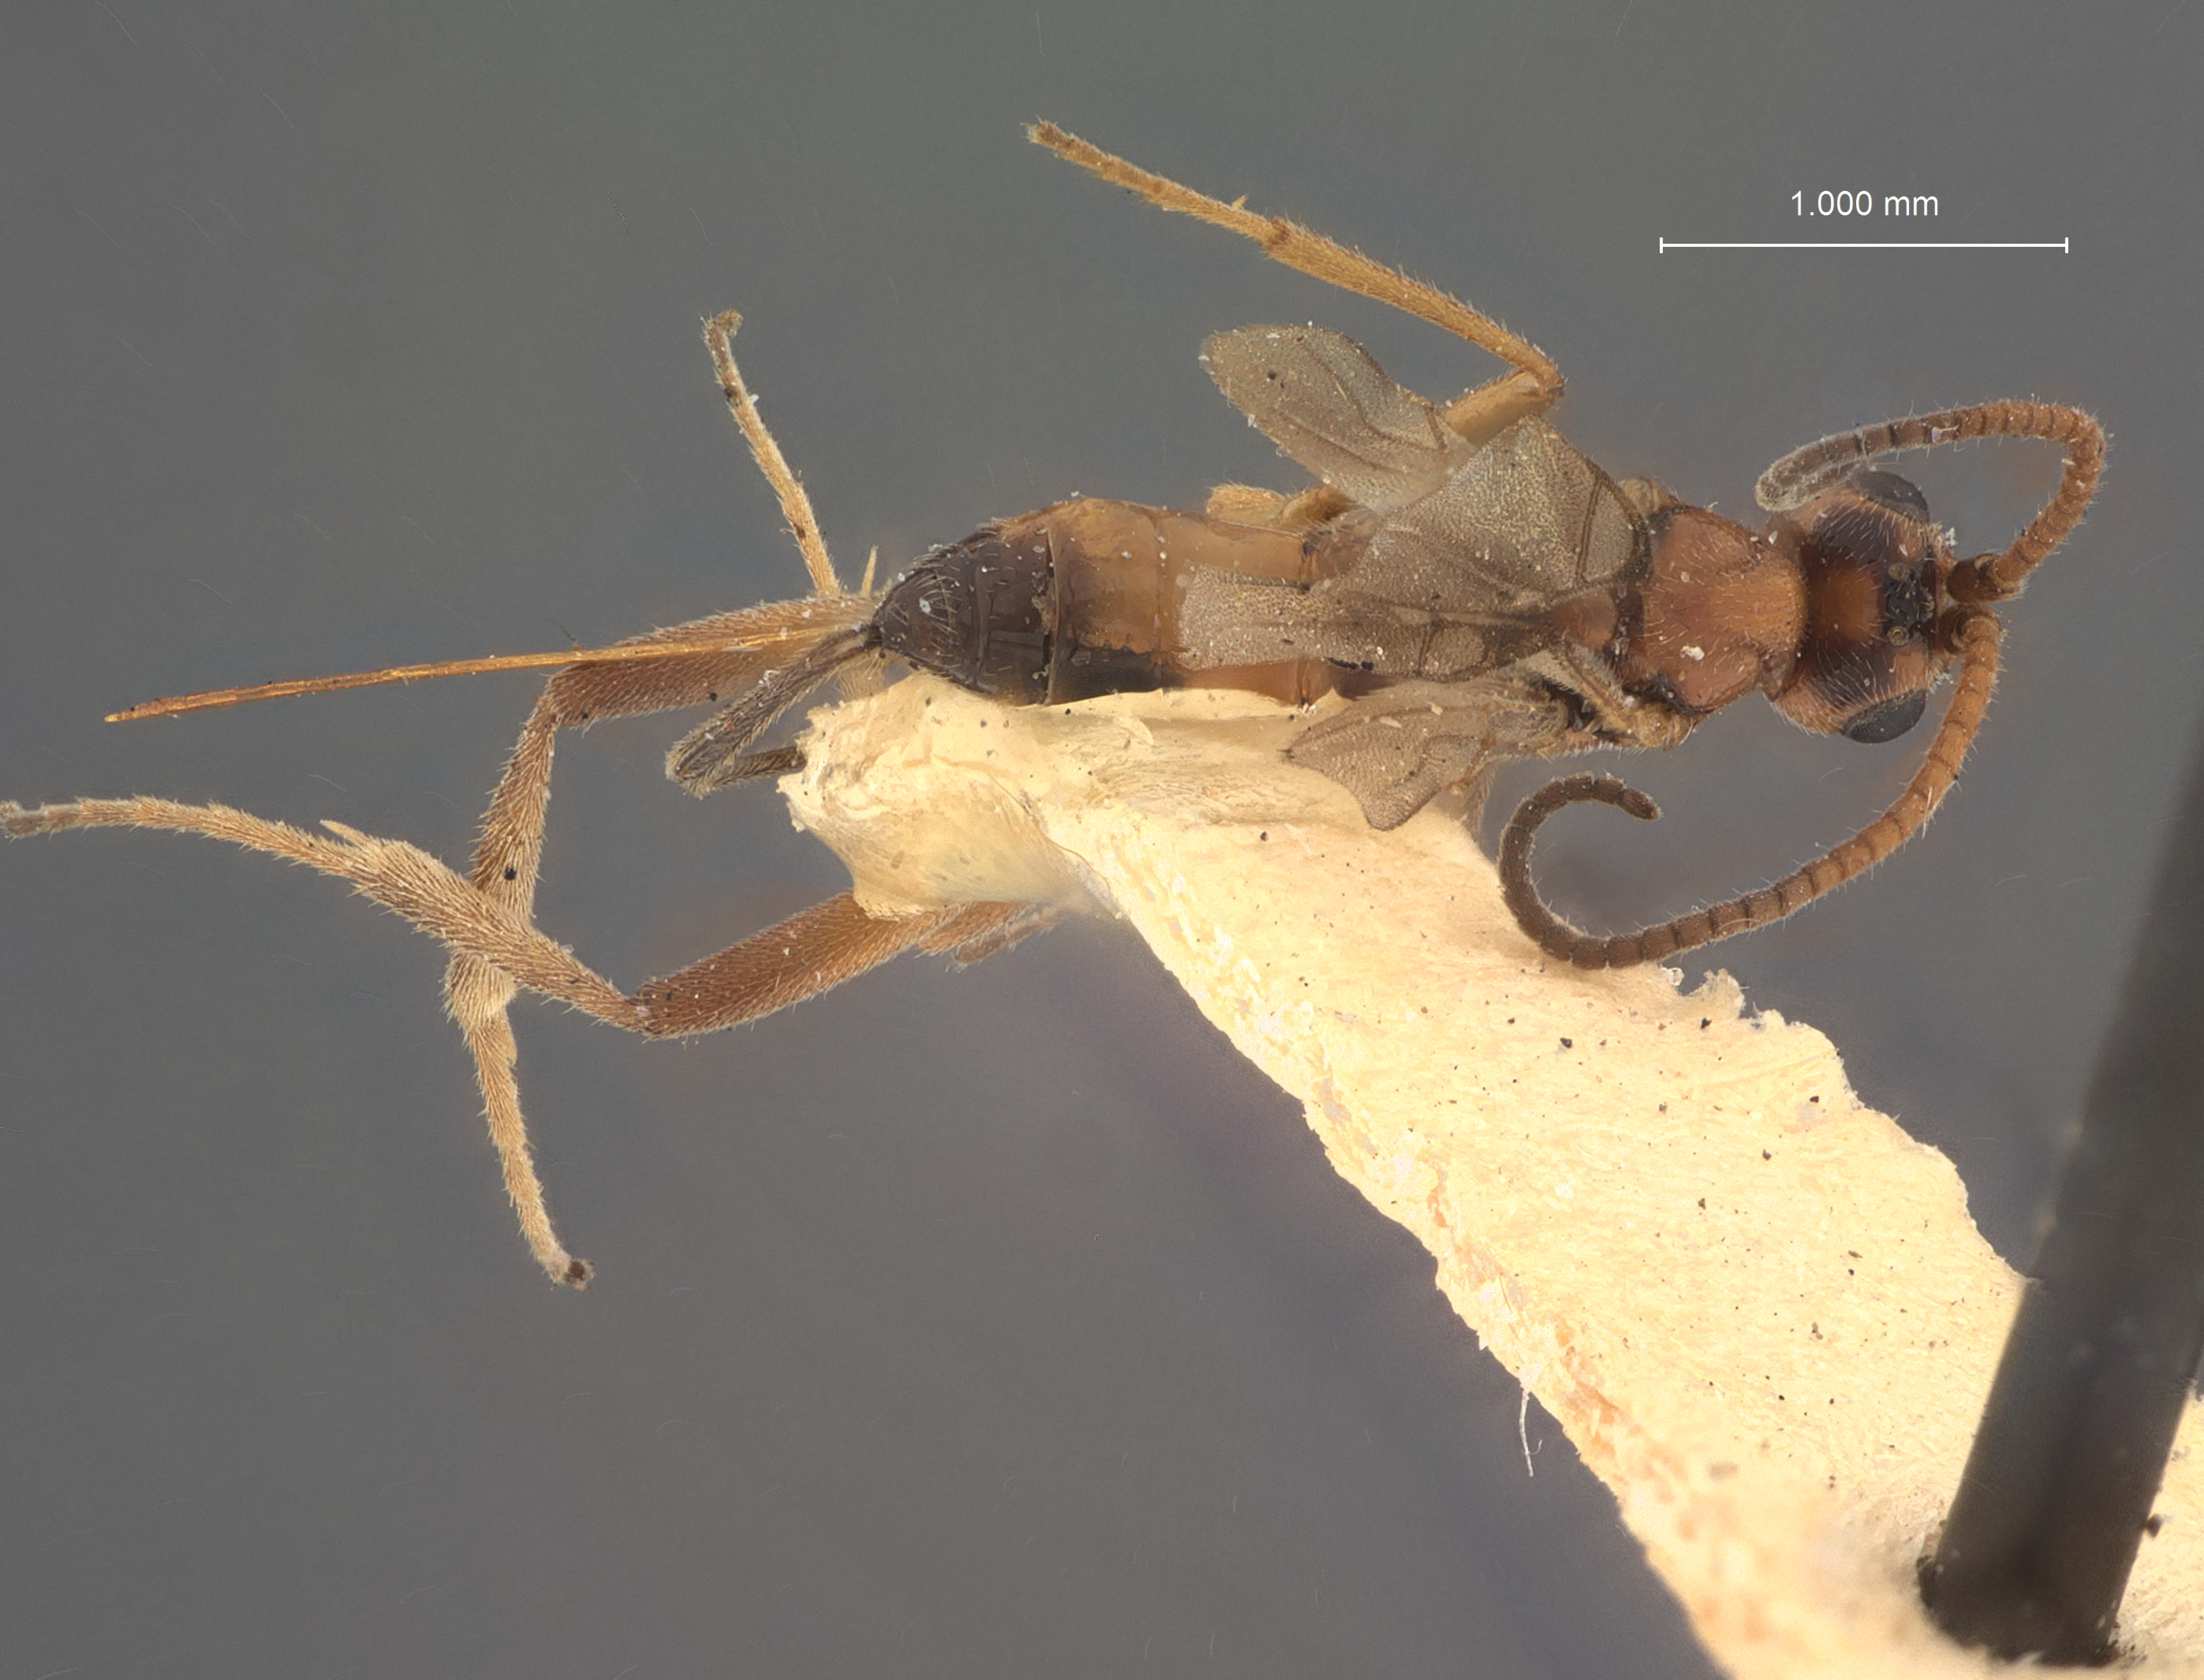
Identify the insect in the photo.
Orgilus inopinus
